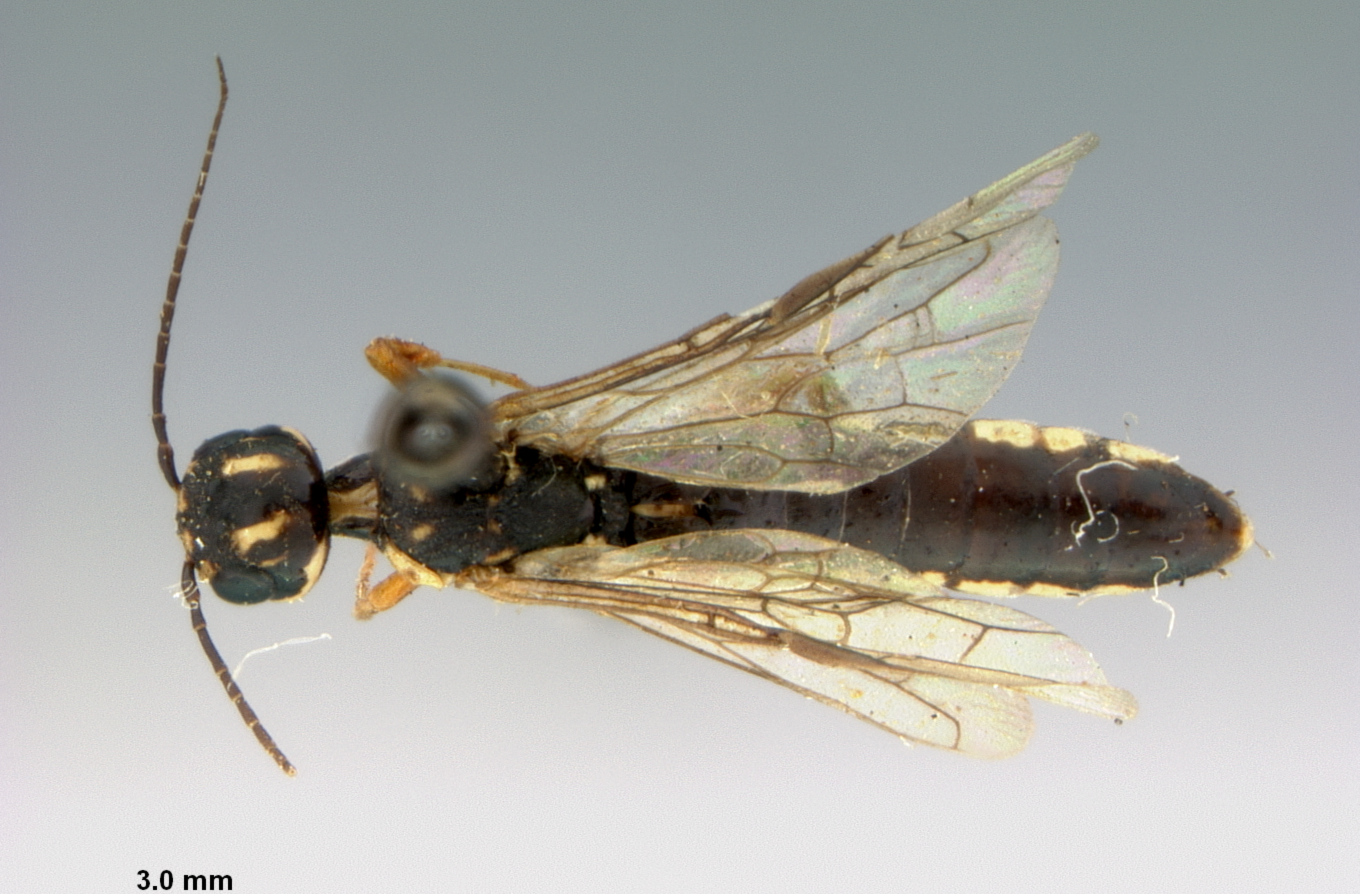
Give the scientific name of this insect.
Xiphydria maculata
